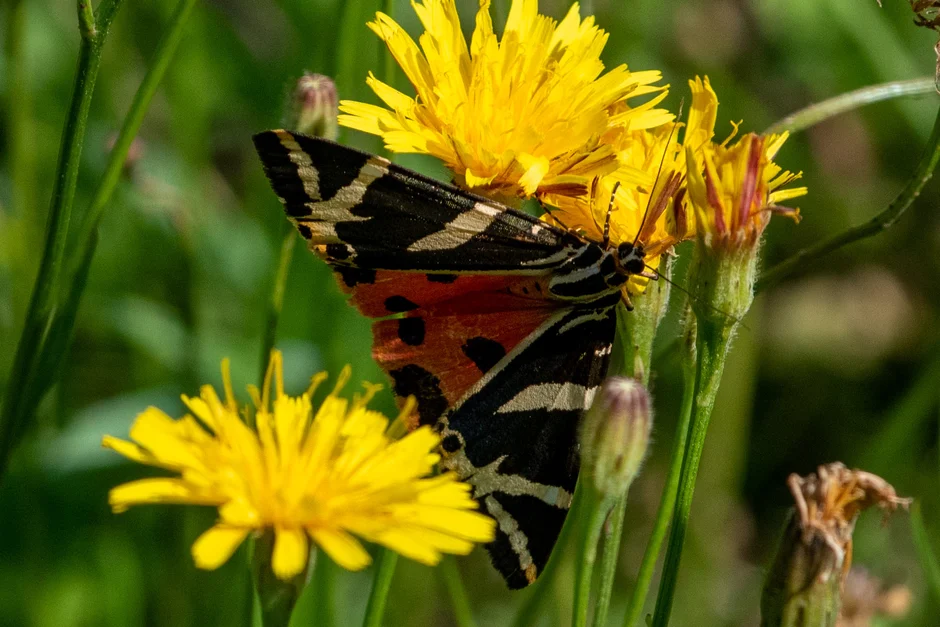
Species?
Euplagia quadripunctaria
